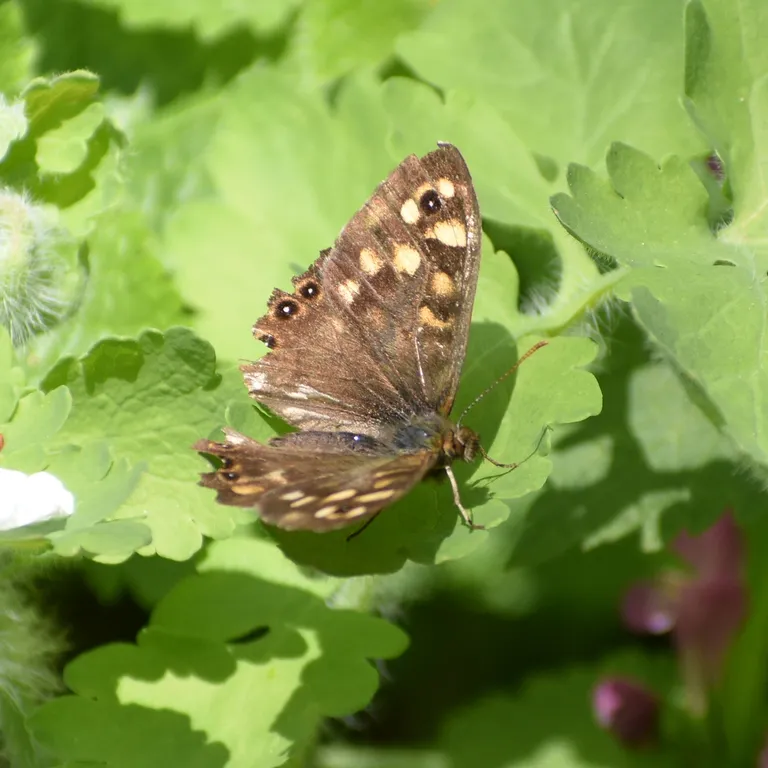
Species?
Pararge aegeria
